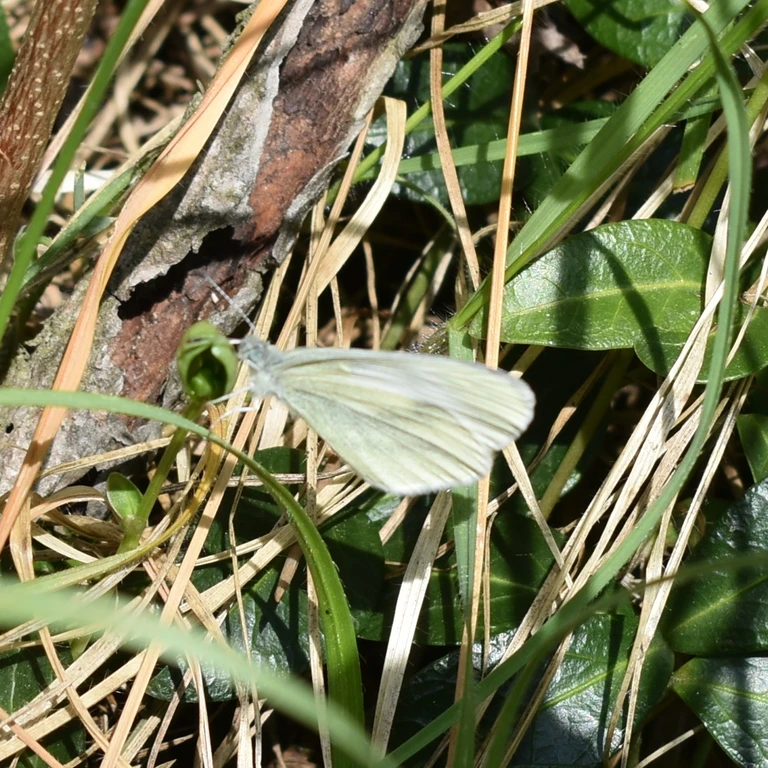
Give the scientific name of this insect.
Leptidea sinapis/juvernica
